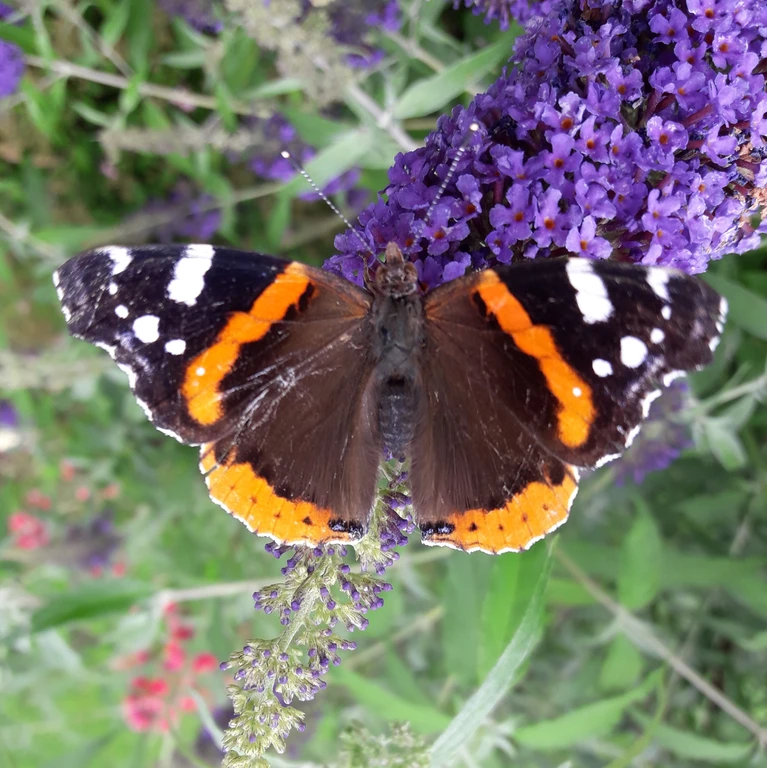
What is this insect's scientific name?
Vanessa atalanta
